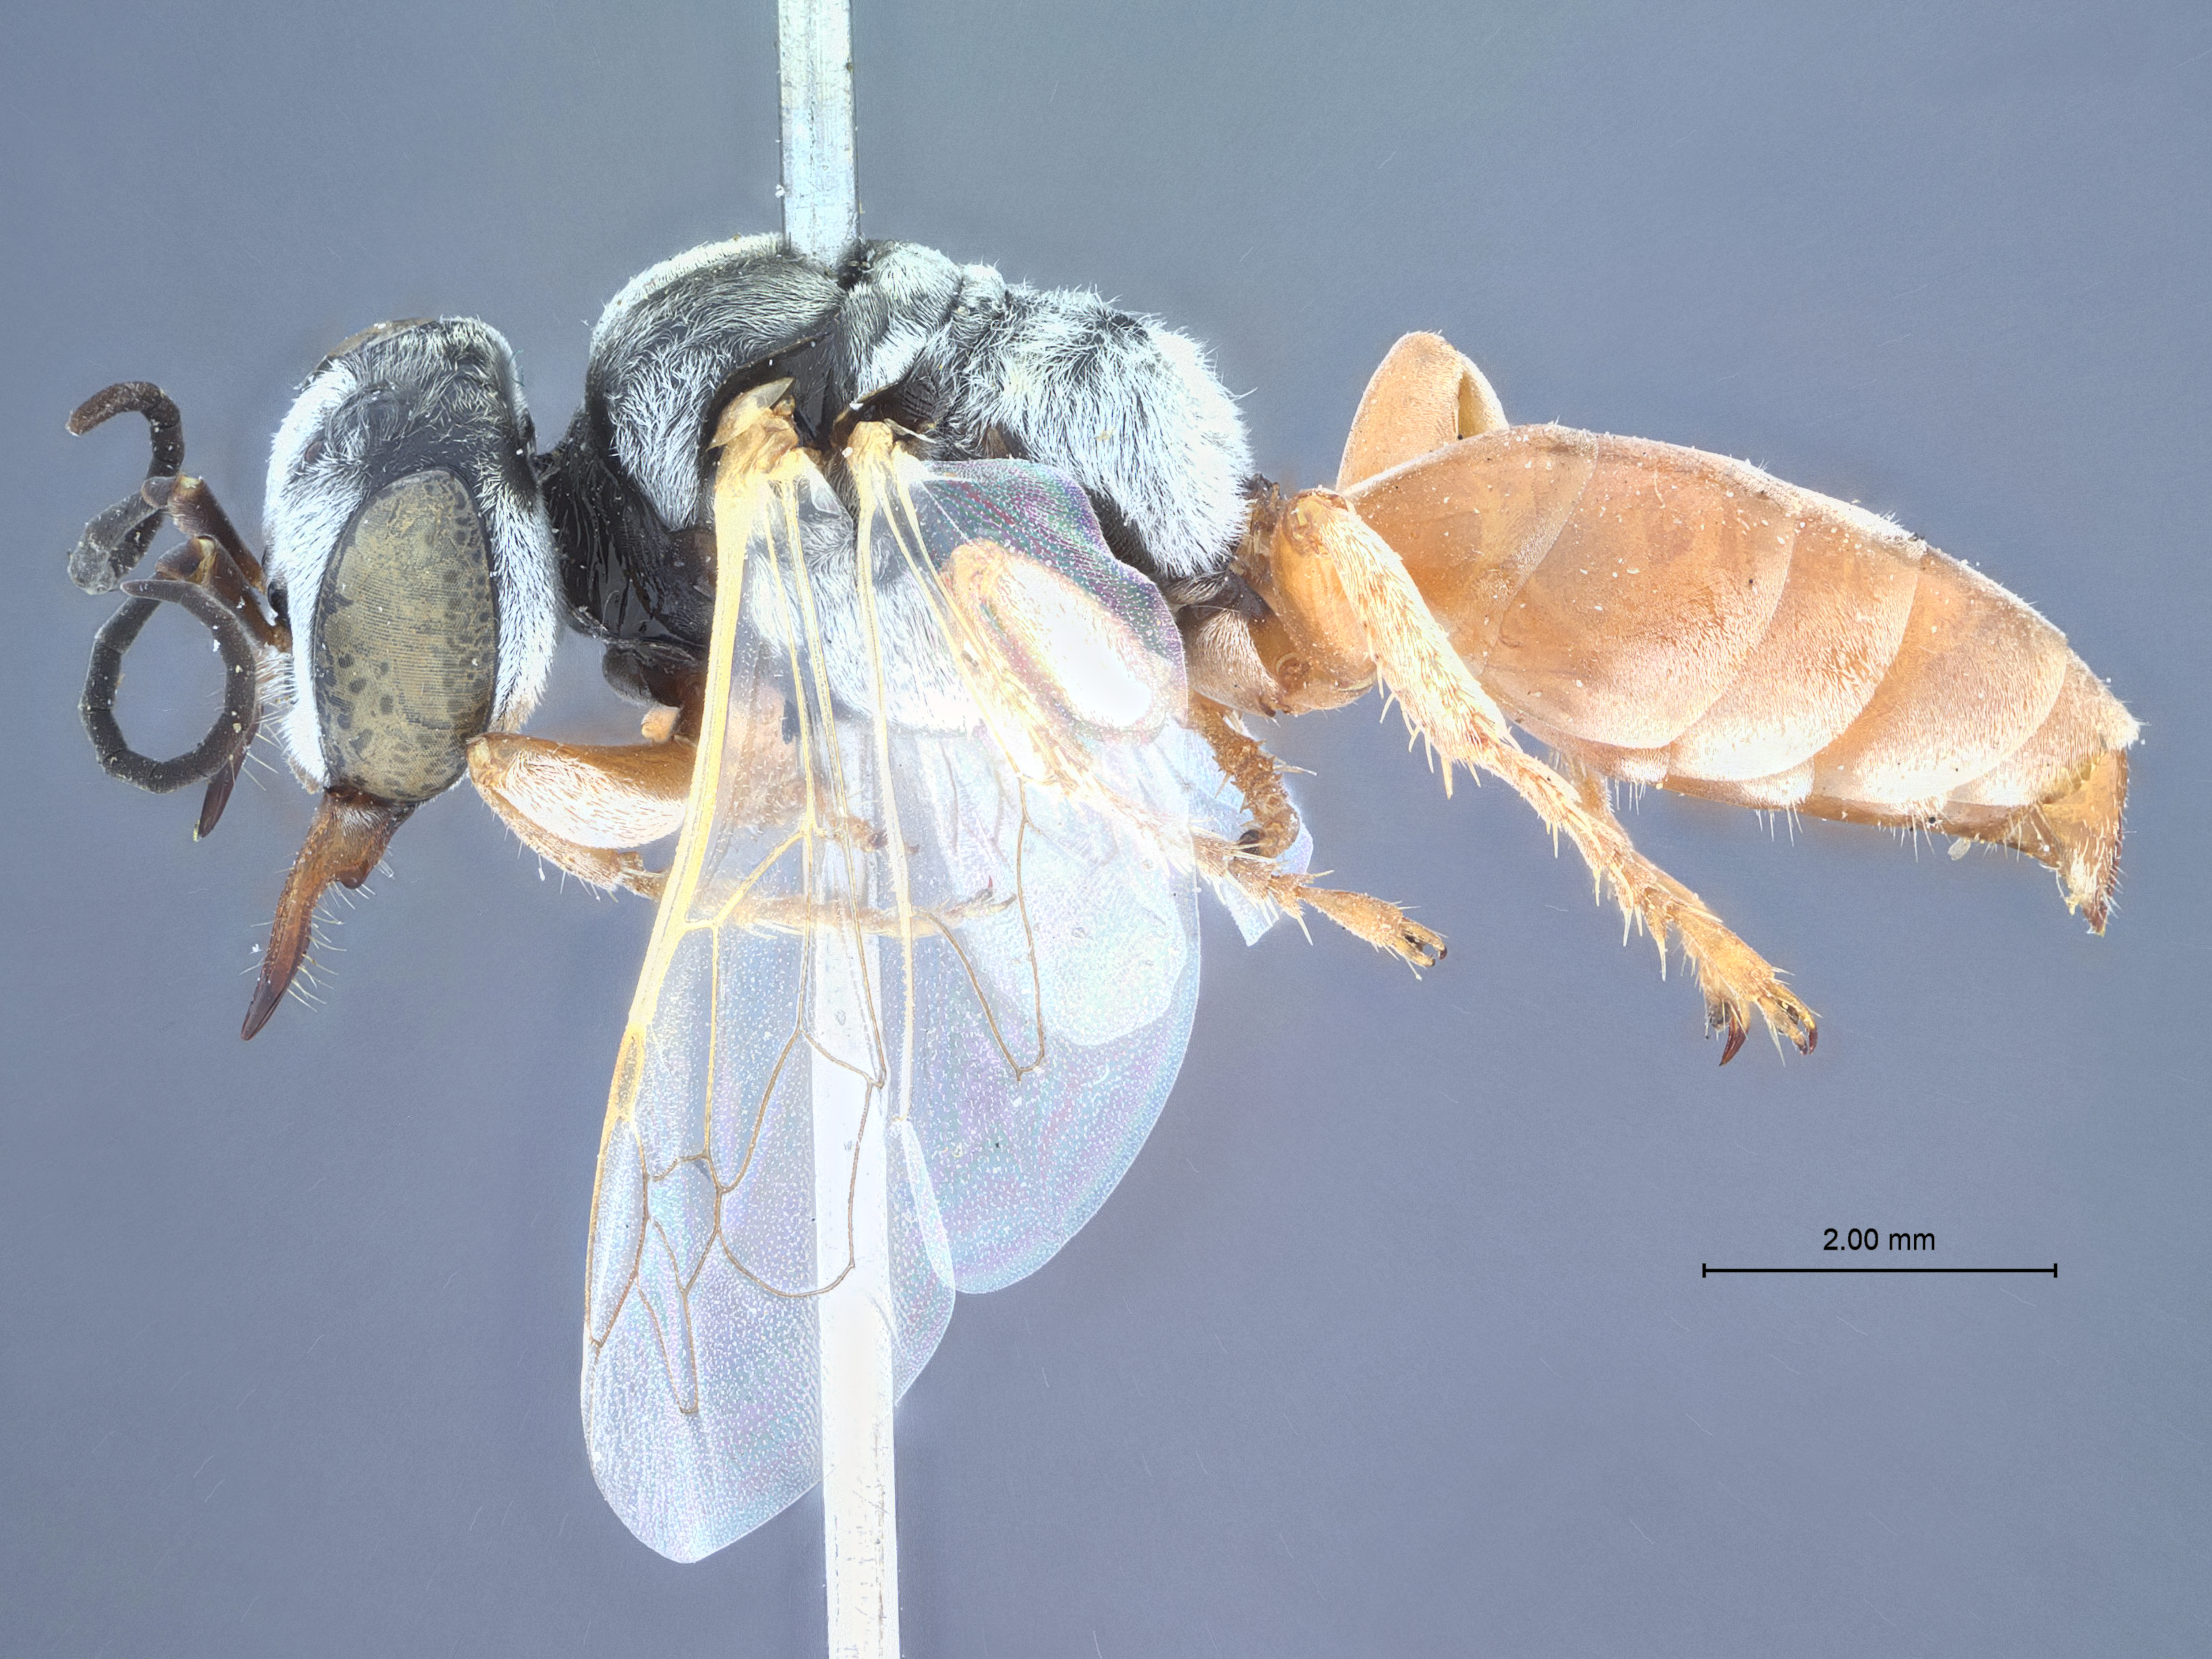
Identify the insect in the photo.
Parapiagetia krombeini
